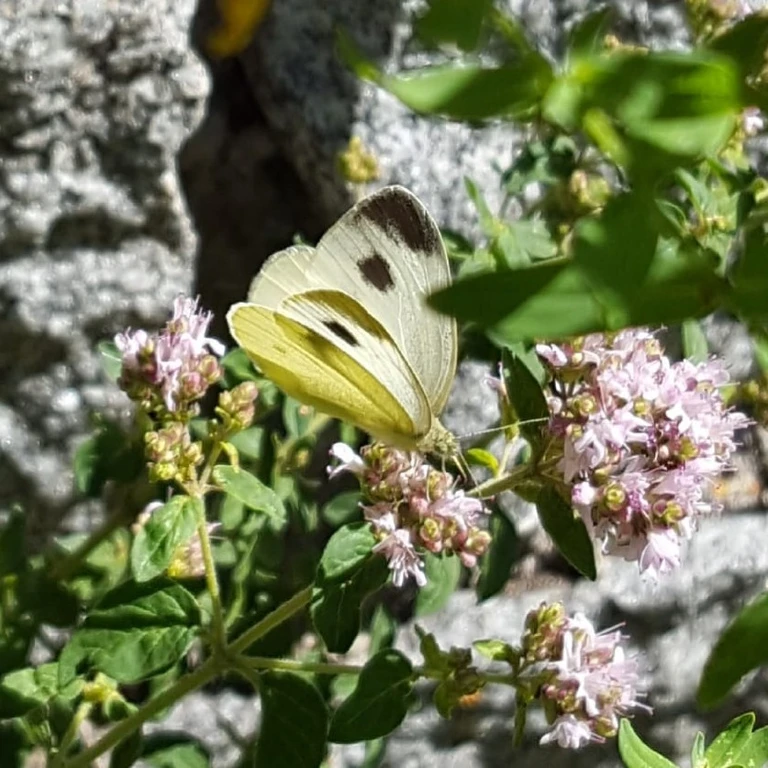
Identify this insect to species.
Pieris mannii
